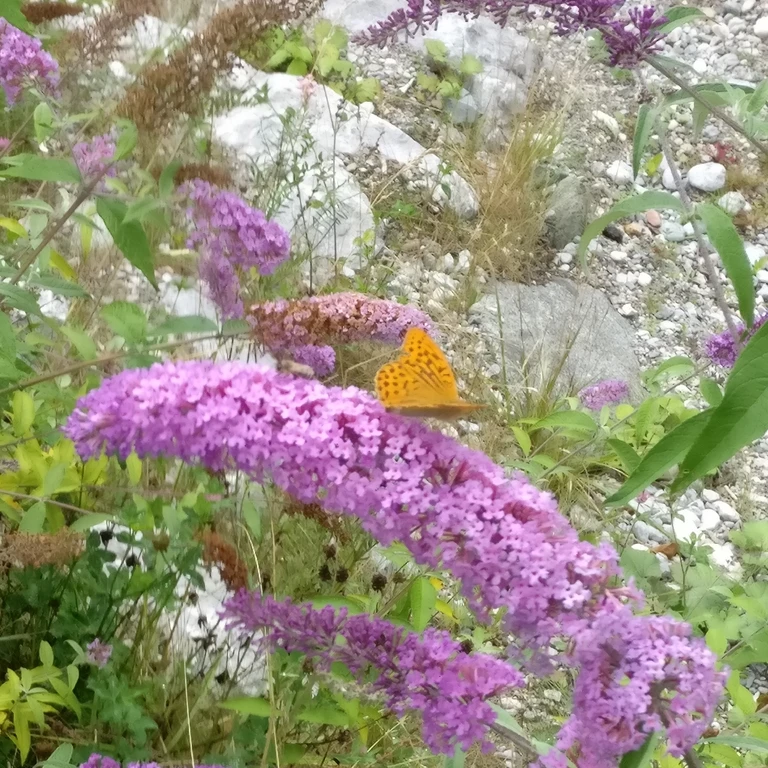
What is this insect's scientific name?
Argynnis paphia
